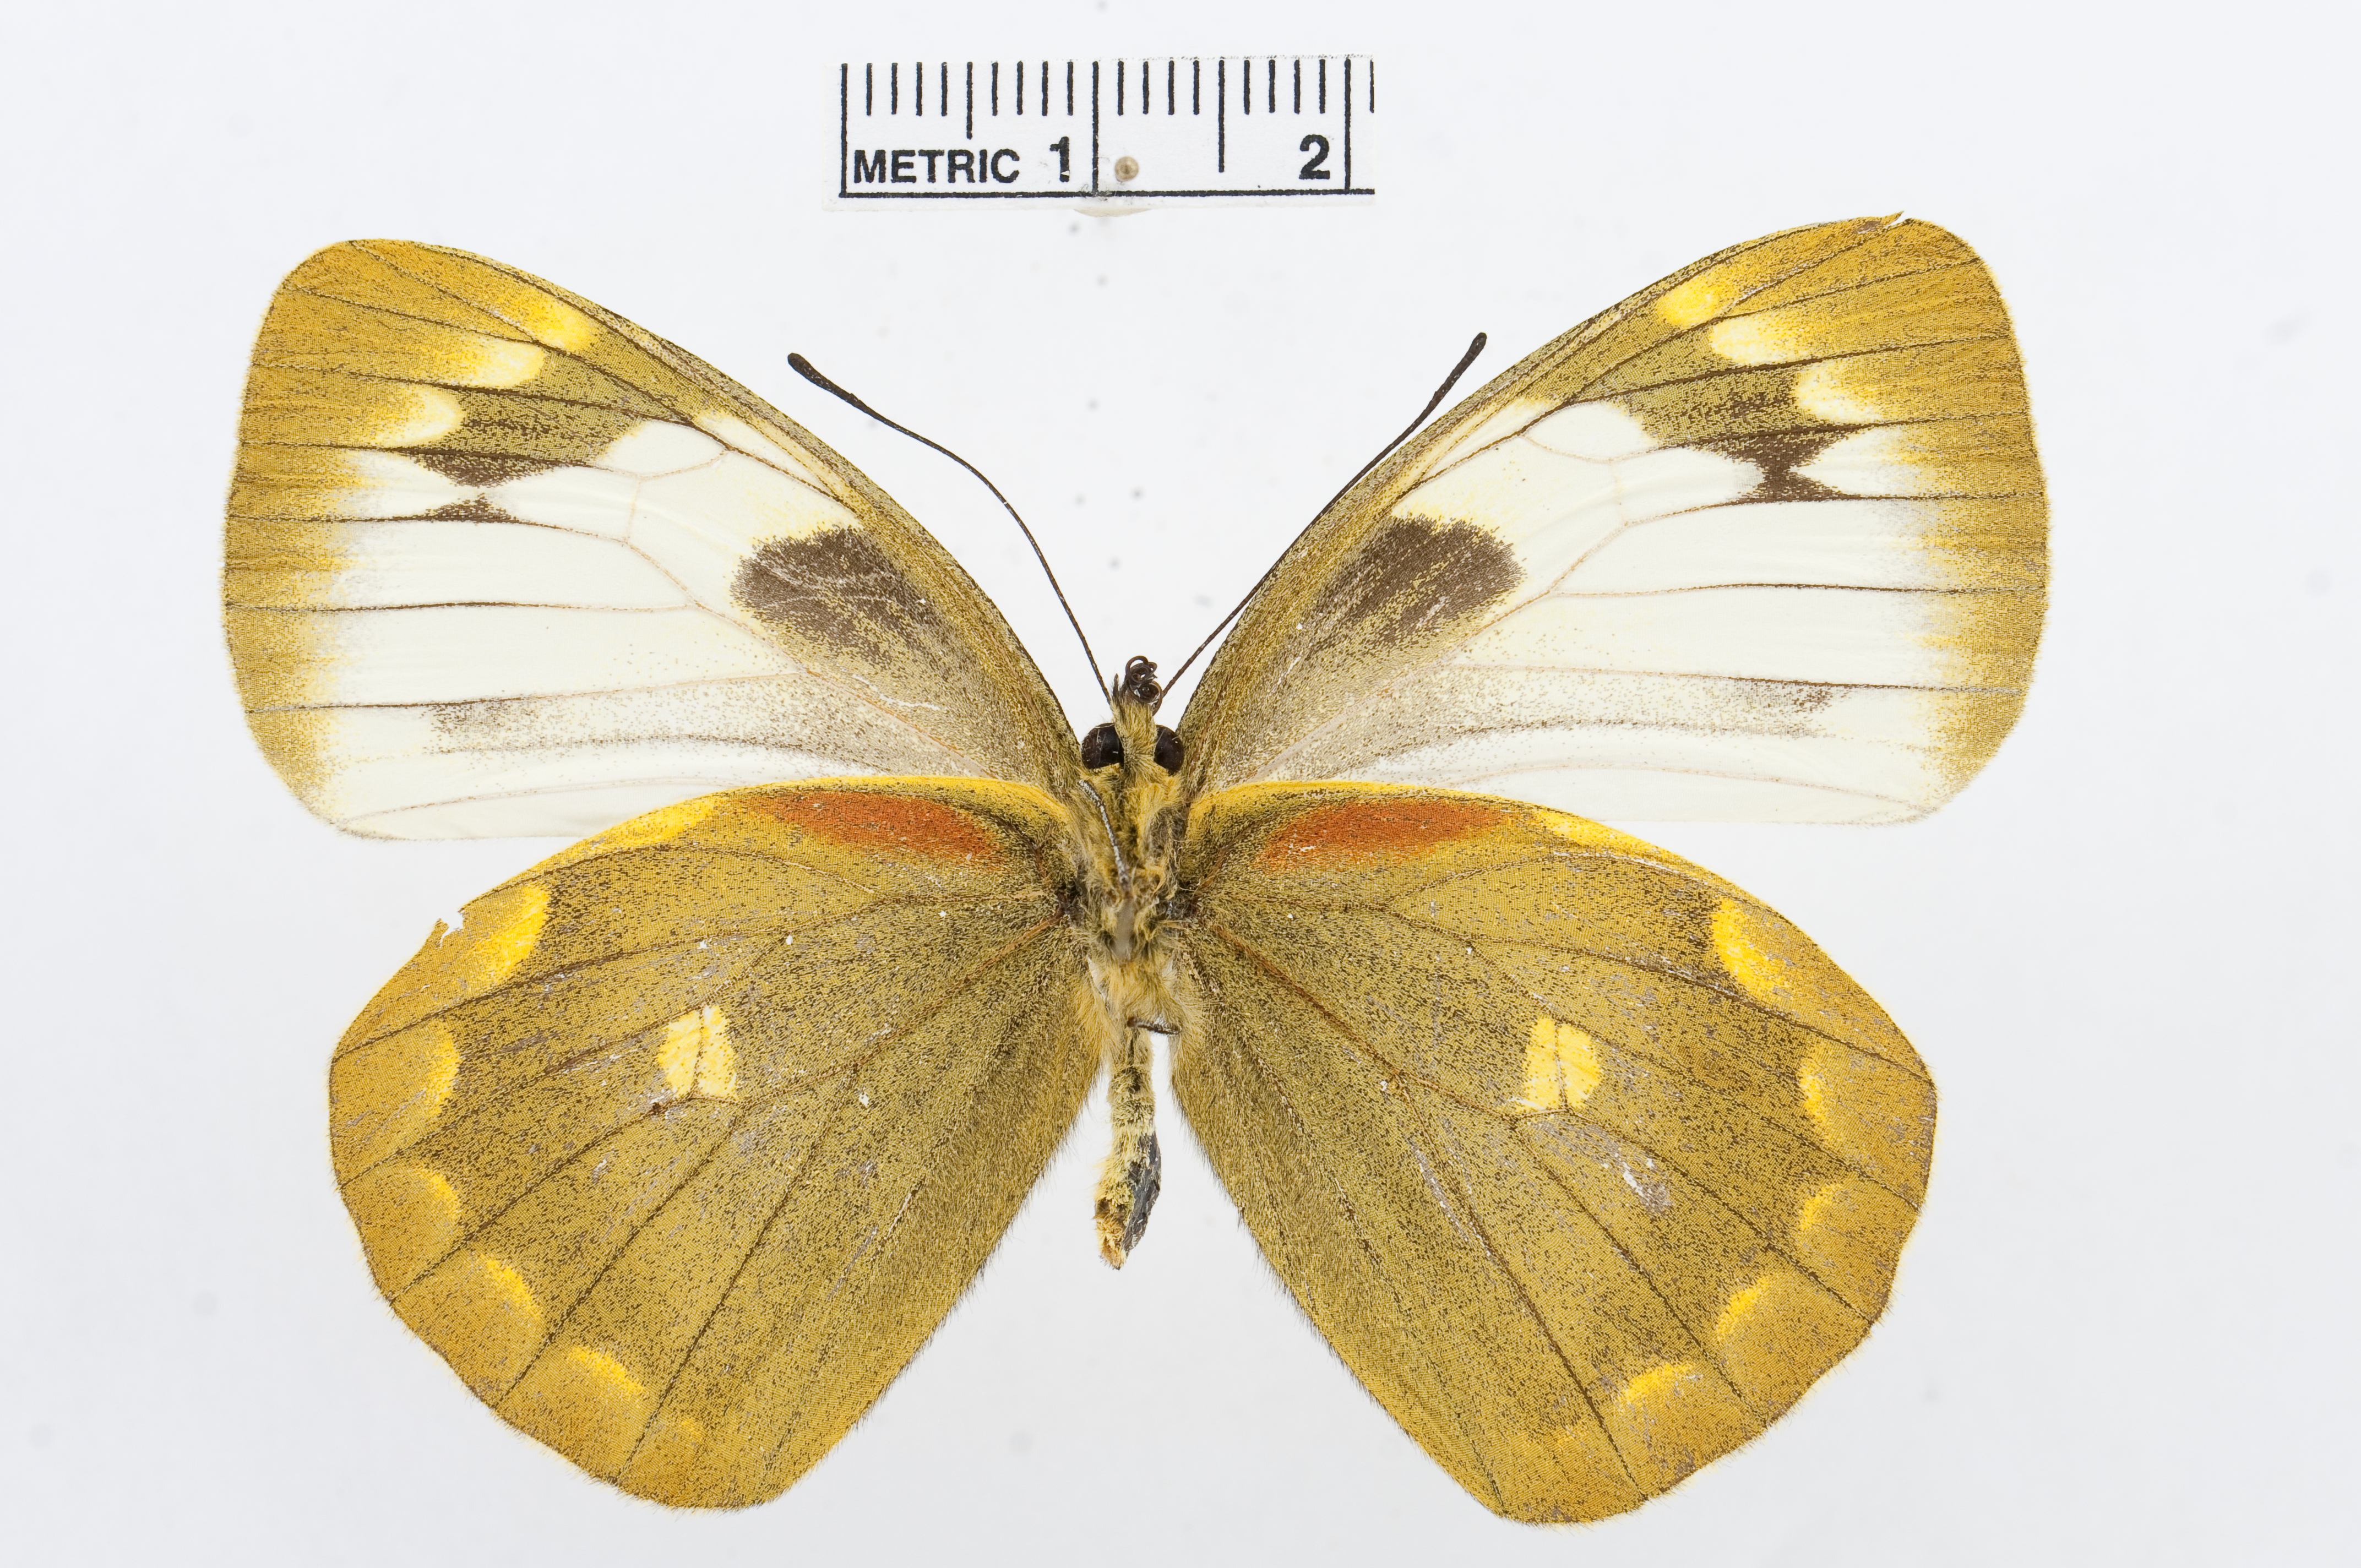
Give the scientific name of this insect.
Delias apoensis
